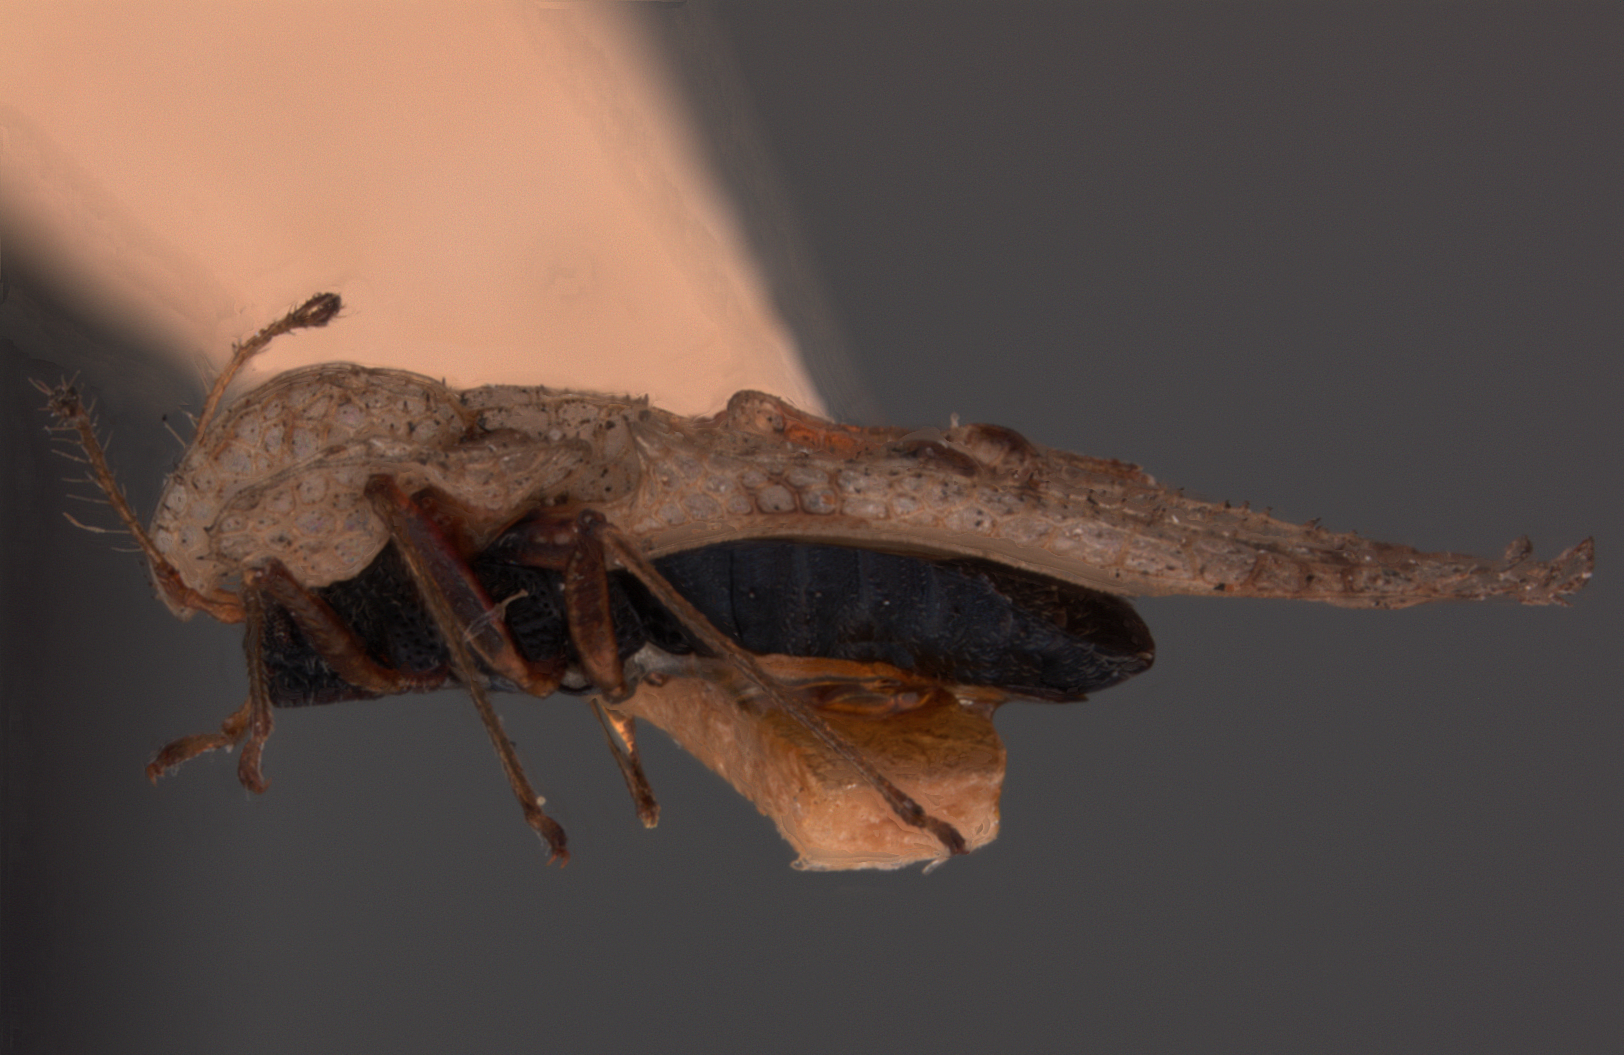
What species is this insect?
Corythuca drakei
